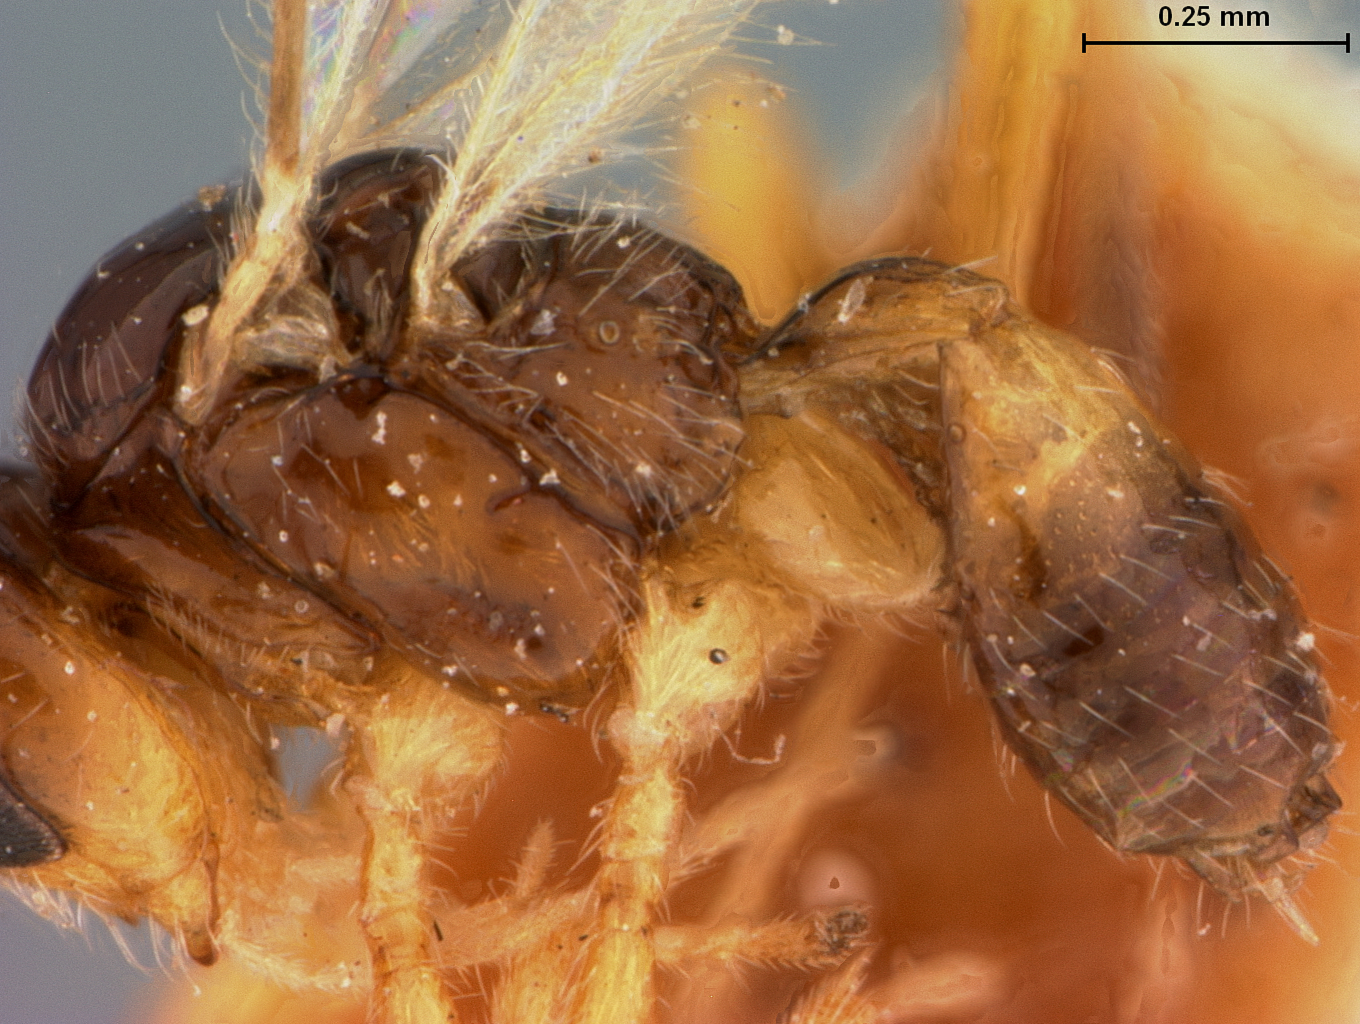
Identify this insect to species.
Adelura tibialis
